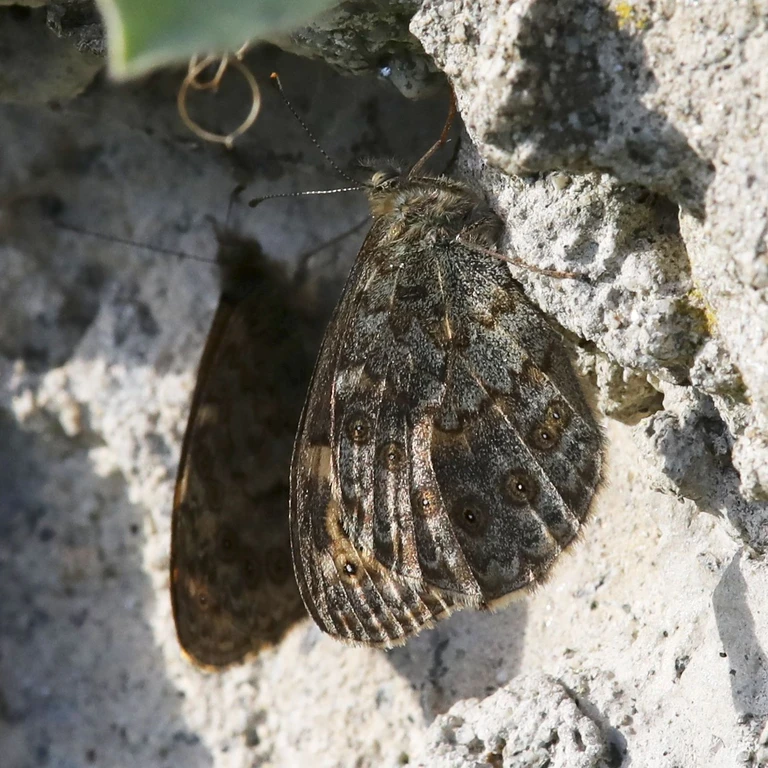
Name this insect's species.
Lasiommata megera (also Pararge megera)
